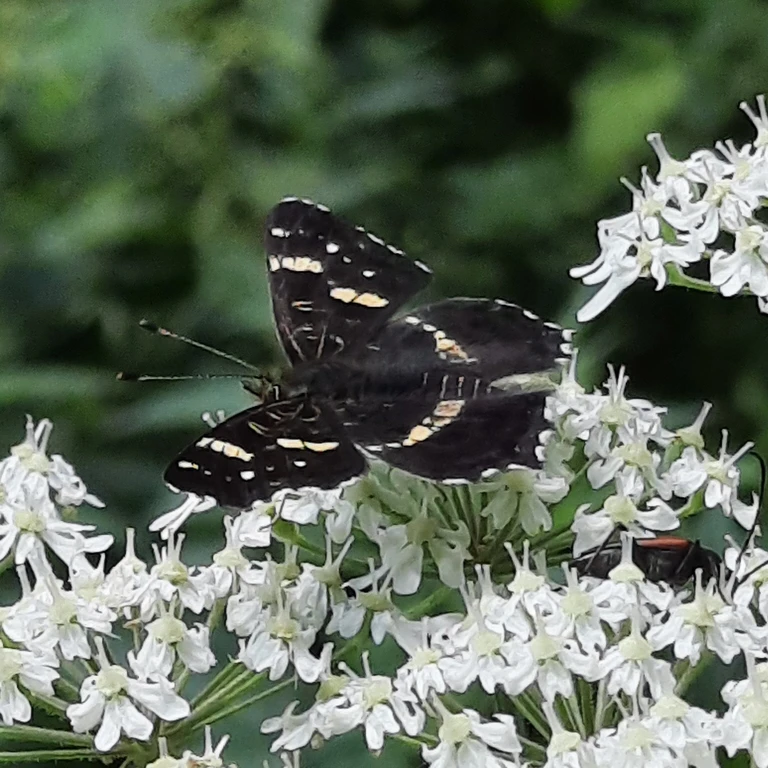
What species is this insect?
Araschnia levana
